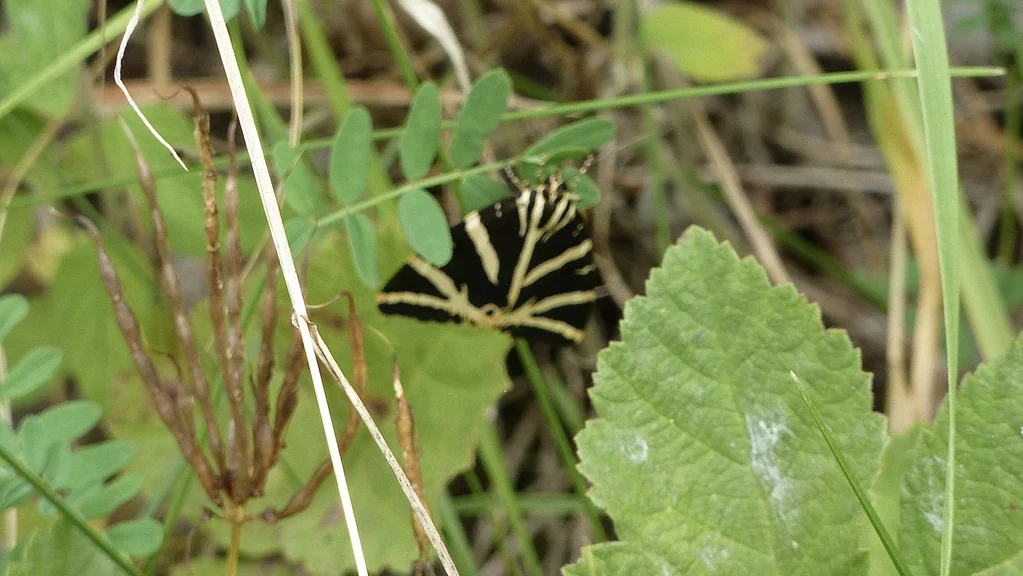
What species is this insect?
Euplagia quadripunctaria
